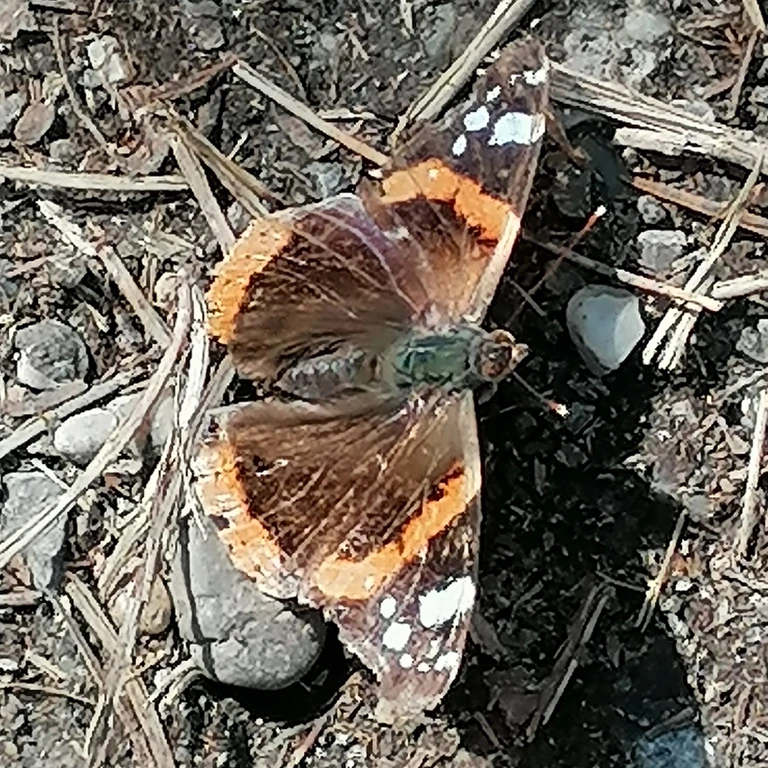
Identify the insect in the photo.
Vanessa atalanta
